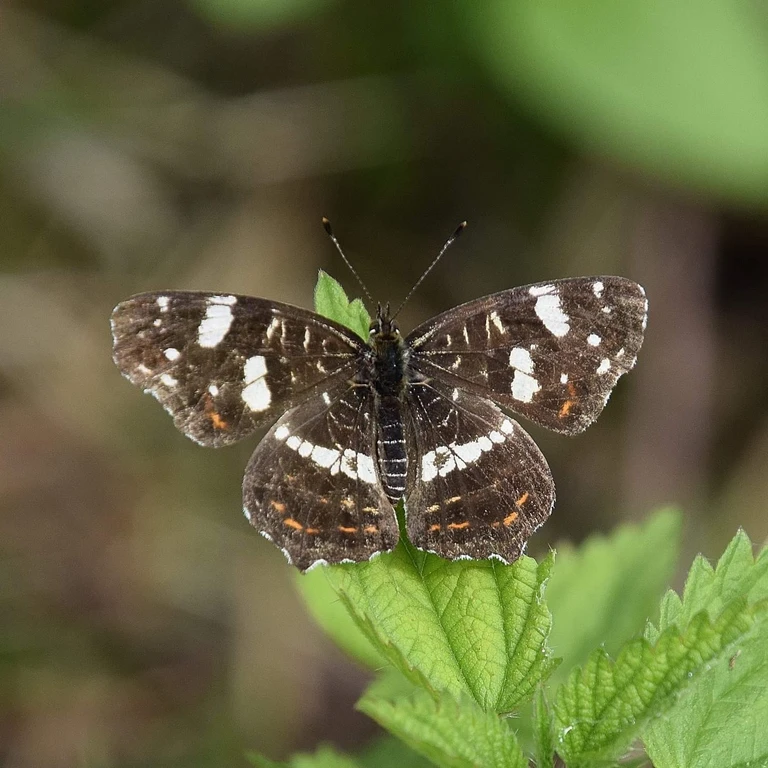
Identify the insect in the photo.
Araschnia levana
